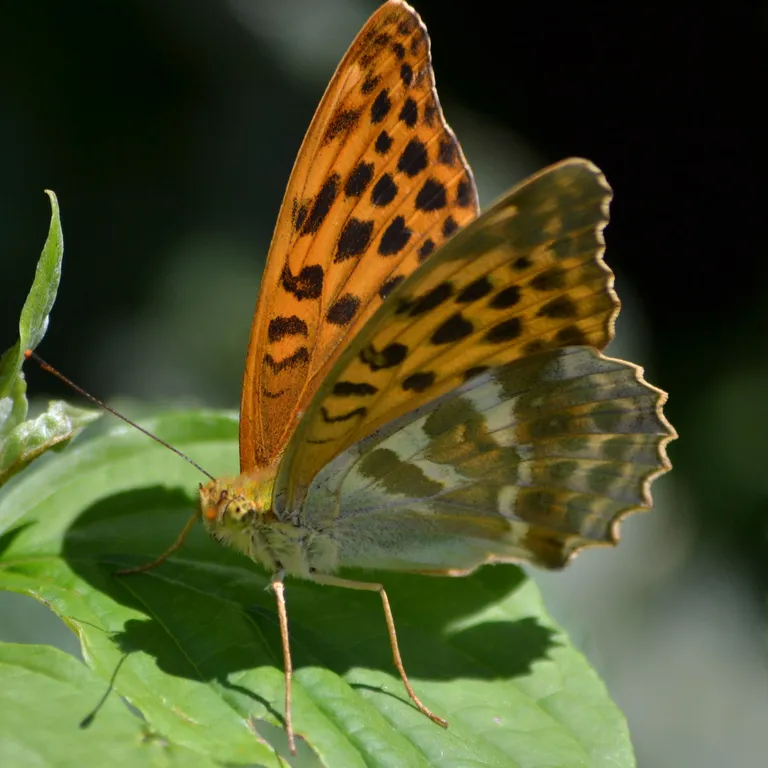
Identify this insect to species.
Argynnis paphia
